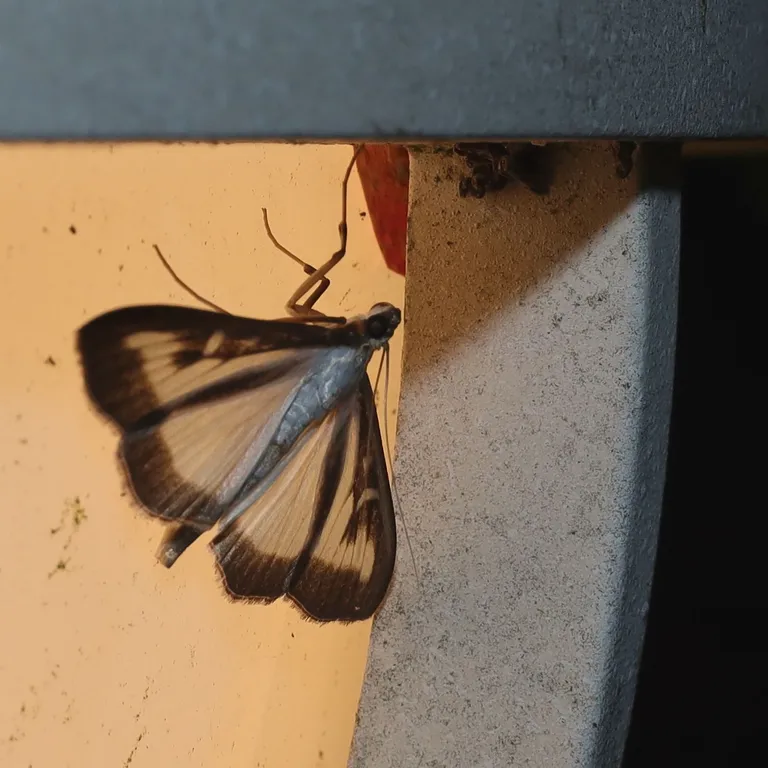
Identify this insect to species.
Cydalima perspectalis
